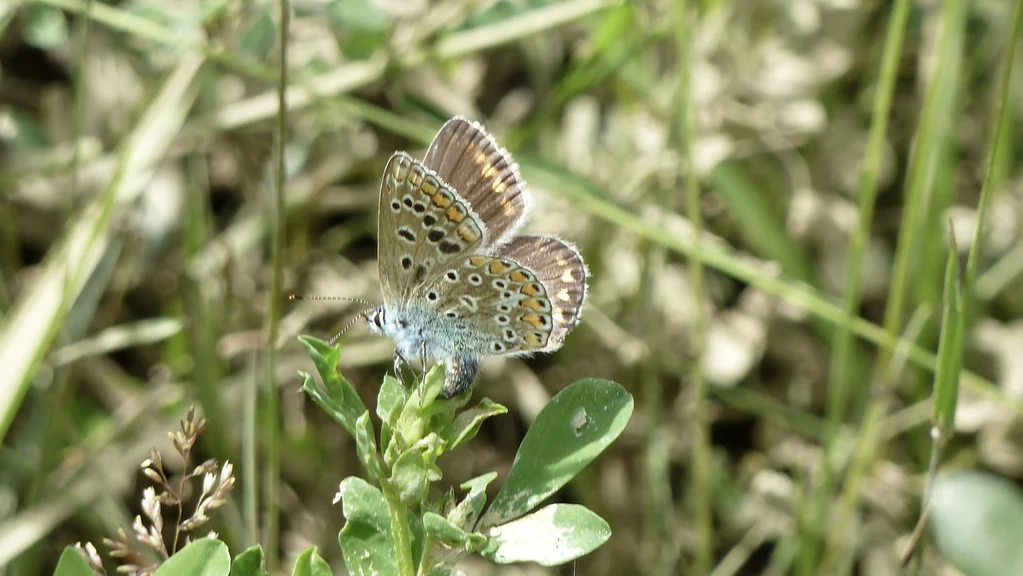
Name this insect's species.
Polyommatus icarus
